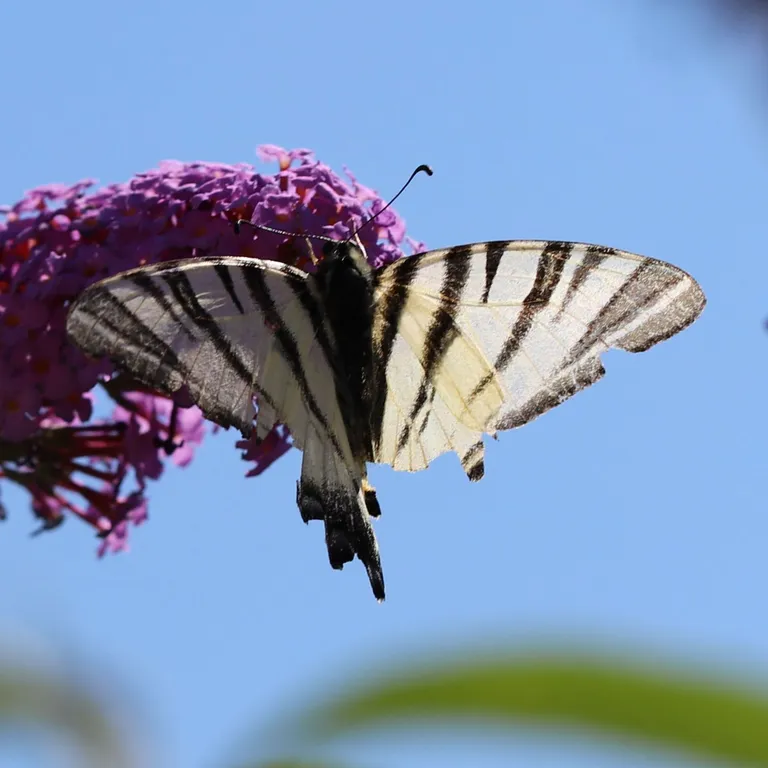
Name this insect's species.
Iphiclides podalirius
